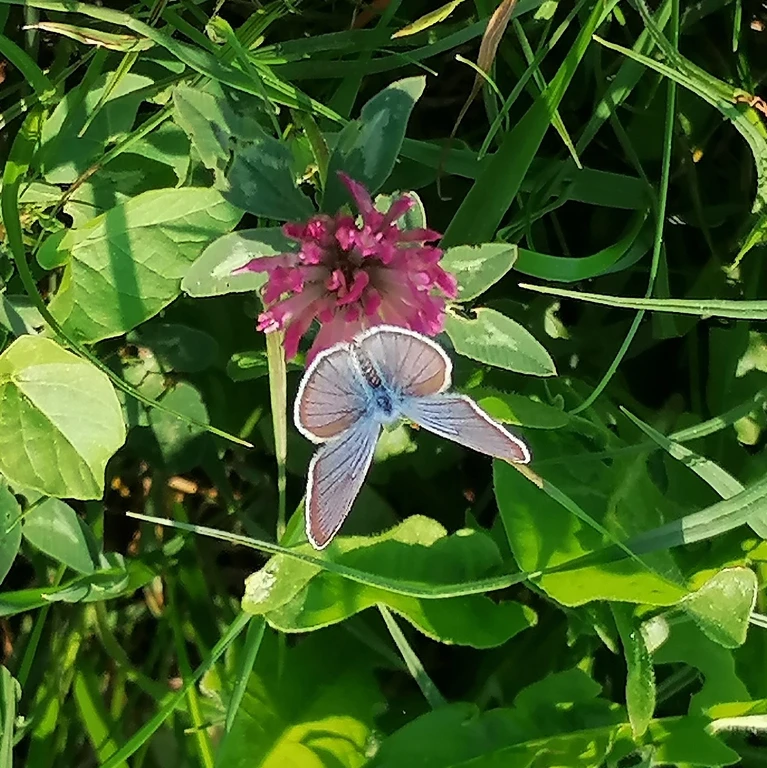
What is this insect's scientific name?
Cyaniris semiargus
